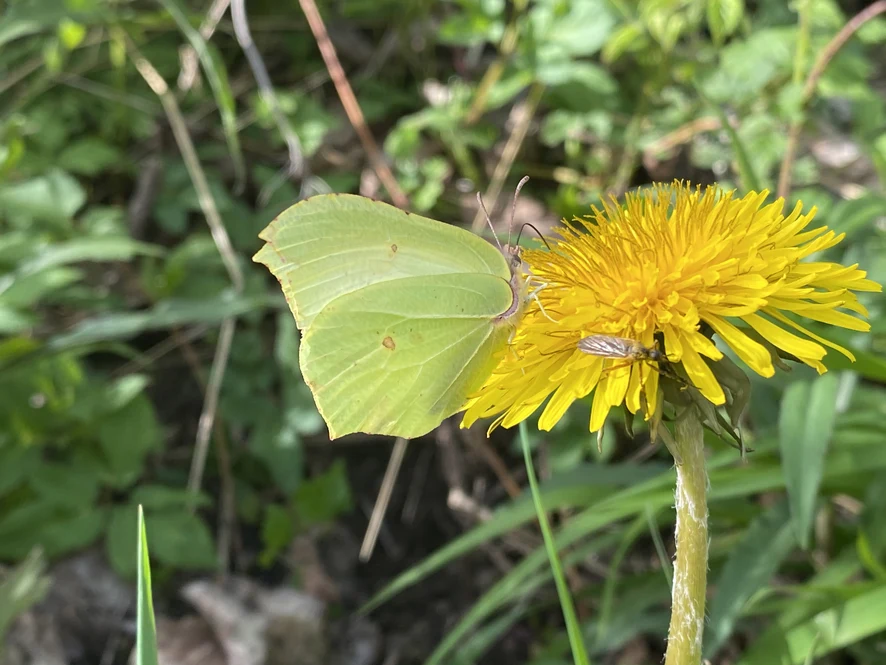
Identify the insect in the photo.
Gonepteryx rhamni
